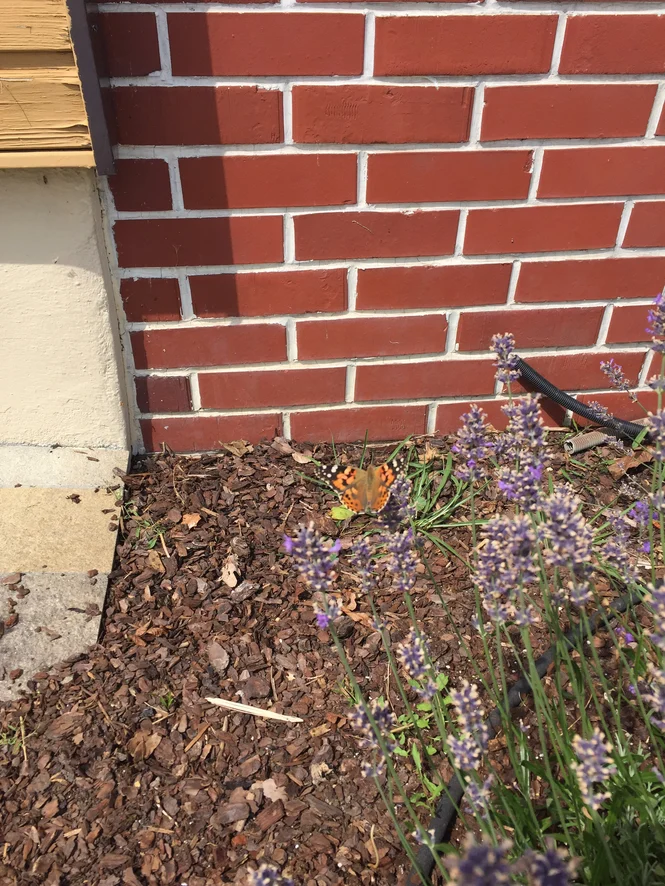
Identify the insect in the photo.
Vanessa cardui
